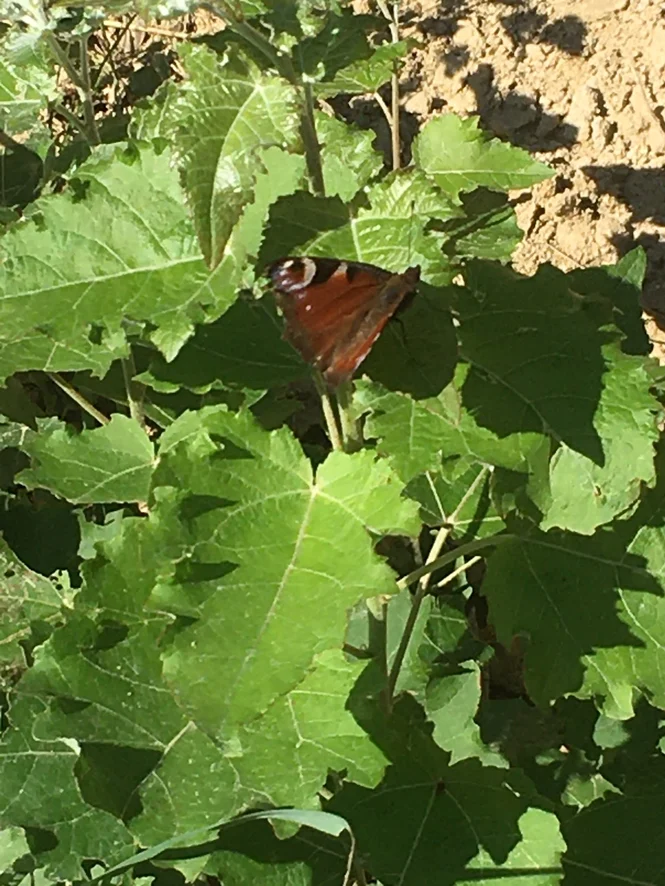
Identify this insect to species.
Aglais io
